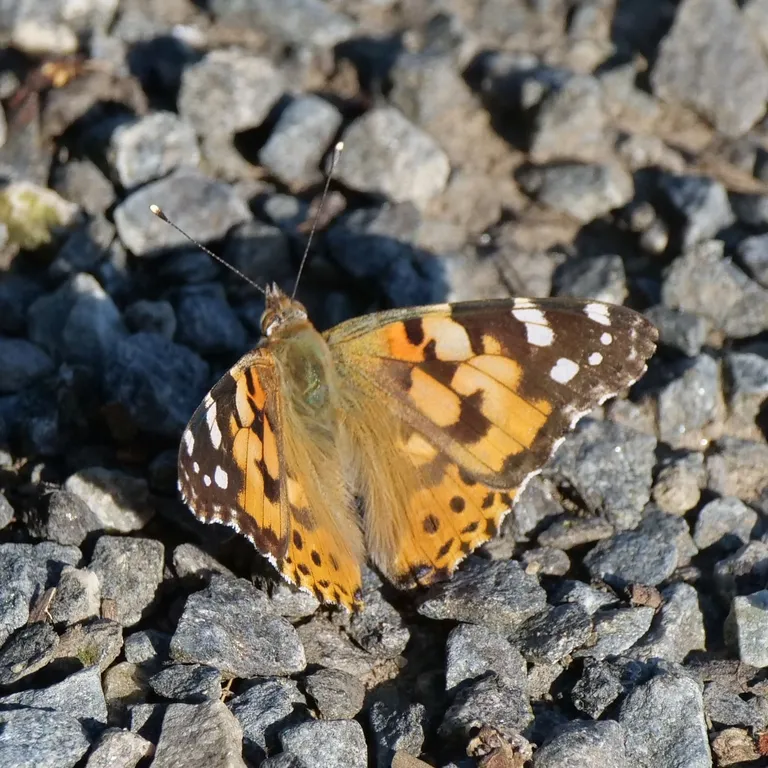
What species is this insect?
Vanessa cardui
